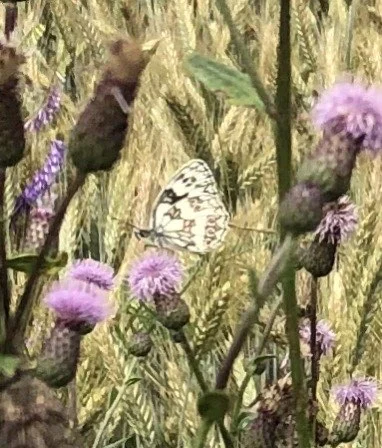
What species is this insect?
Melanargia galathea
